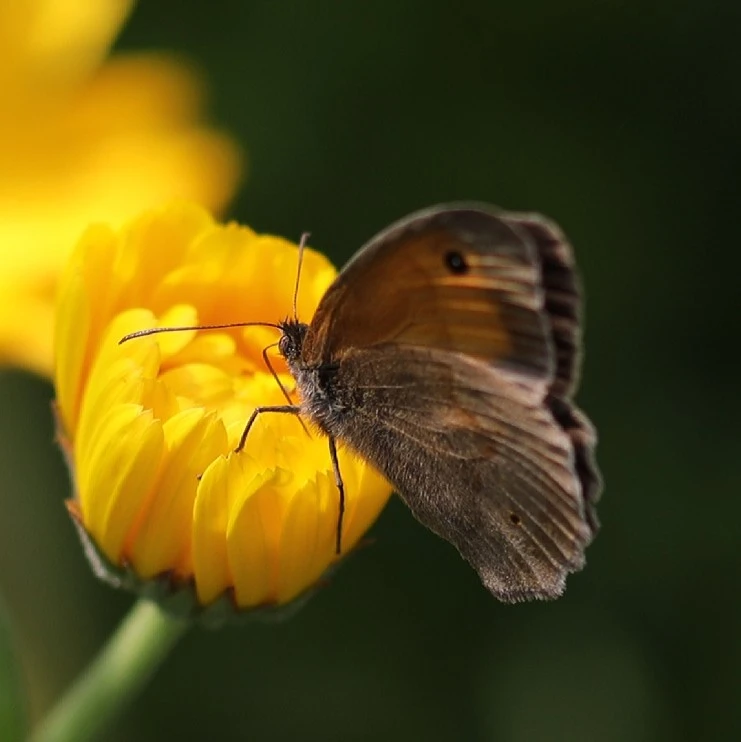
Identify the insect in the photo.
Maniola jurtina
